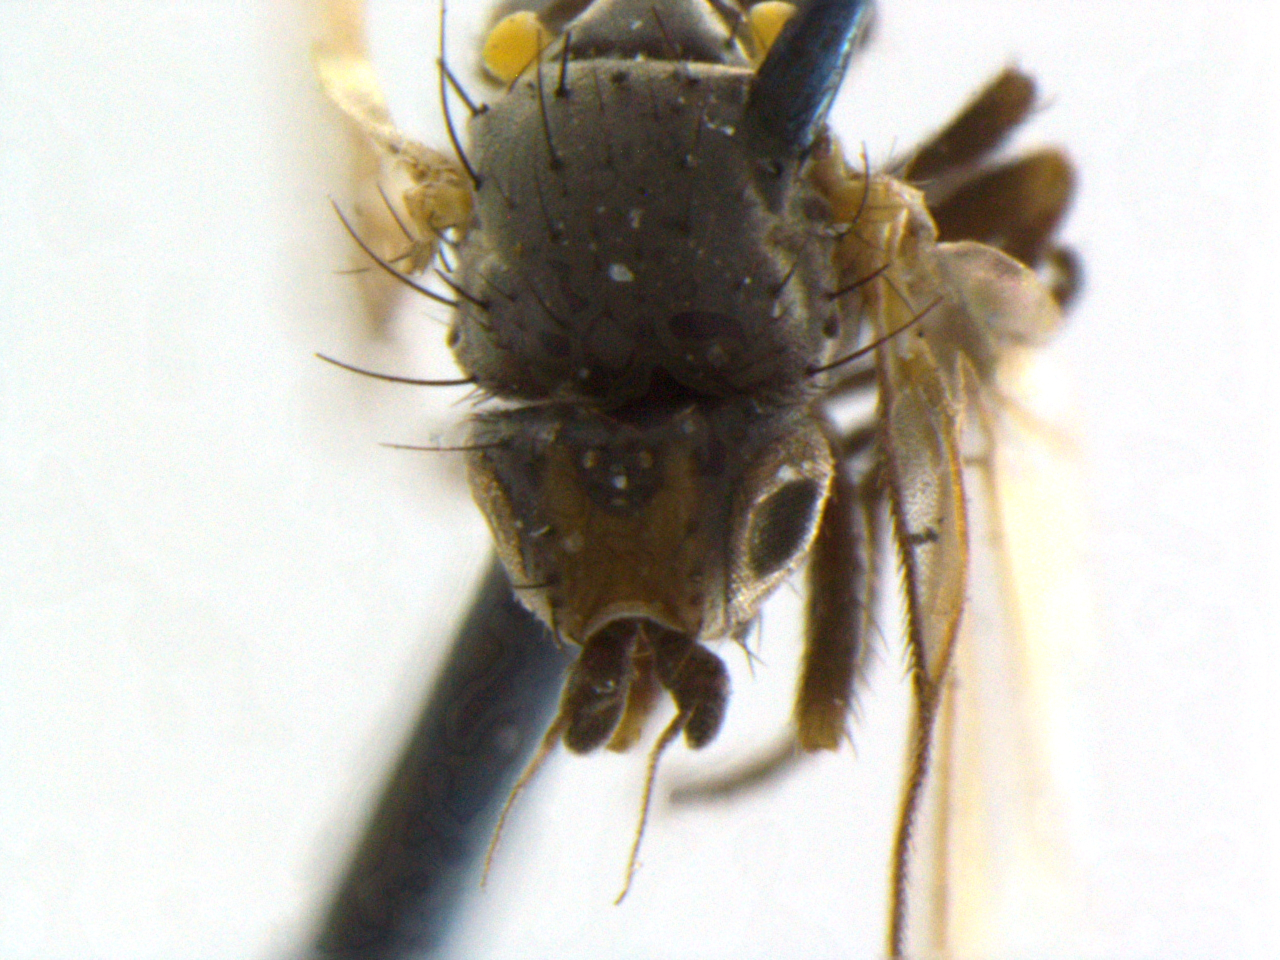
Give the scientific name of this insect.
Phytomyza marginalis
